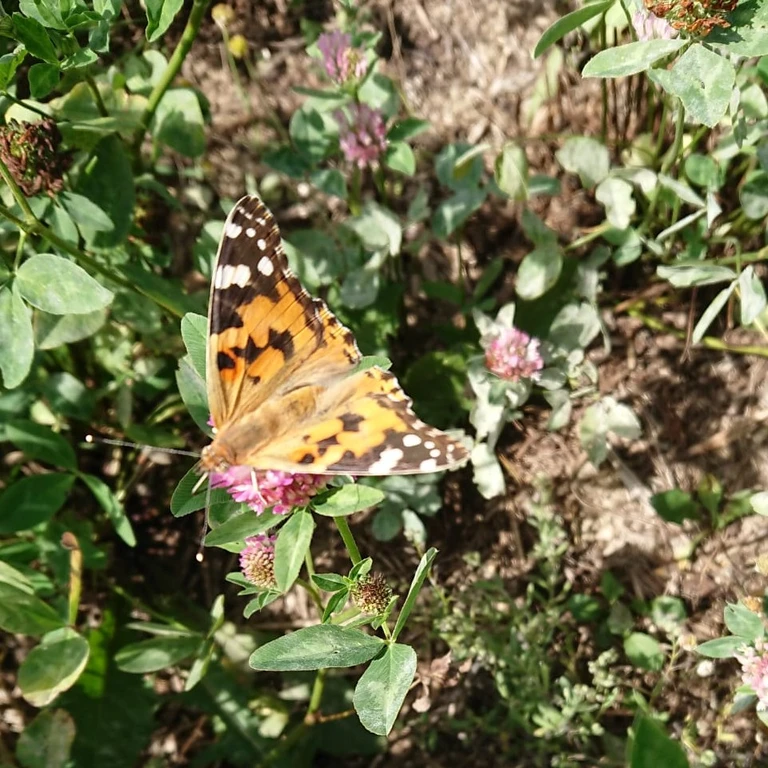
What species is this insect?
Vanessa cardui
